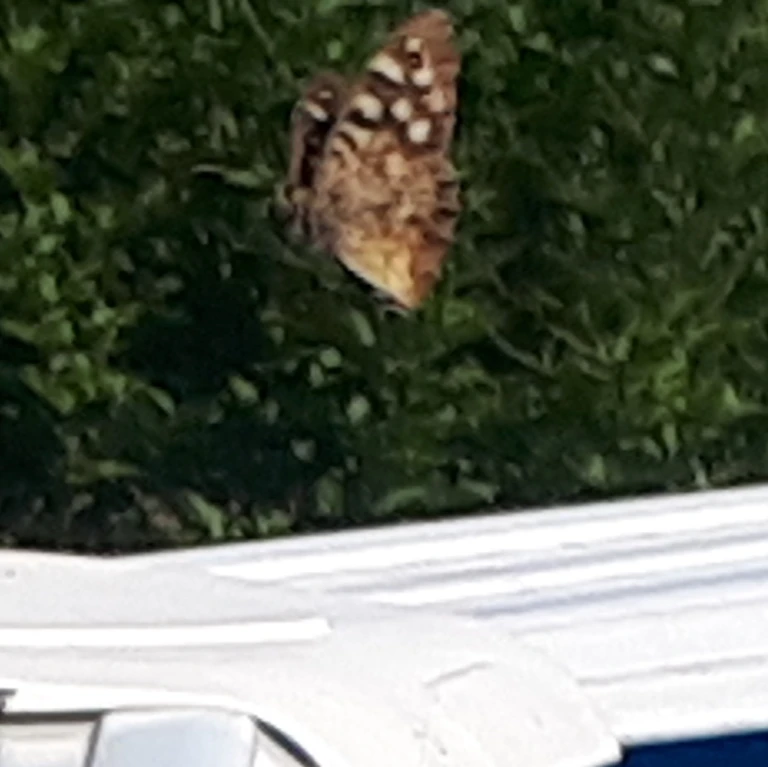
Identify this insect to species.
Pararge aegeria
